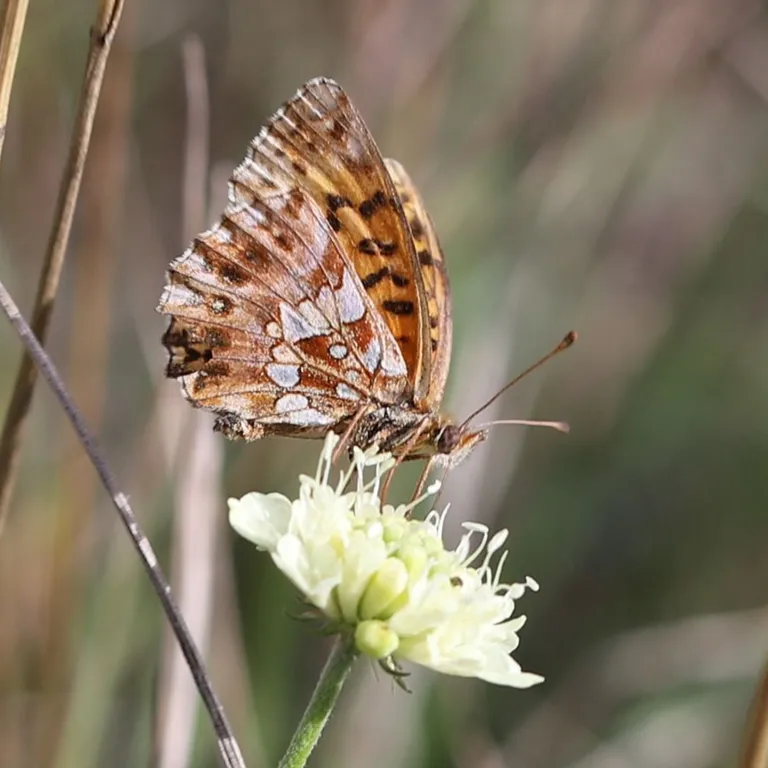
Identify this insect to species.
Boloria dia
